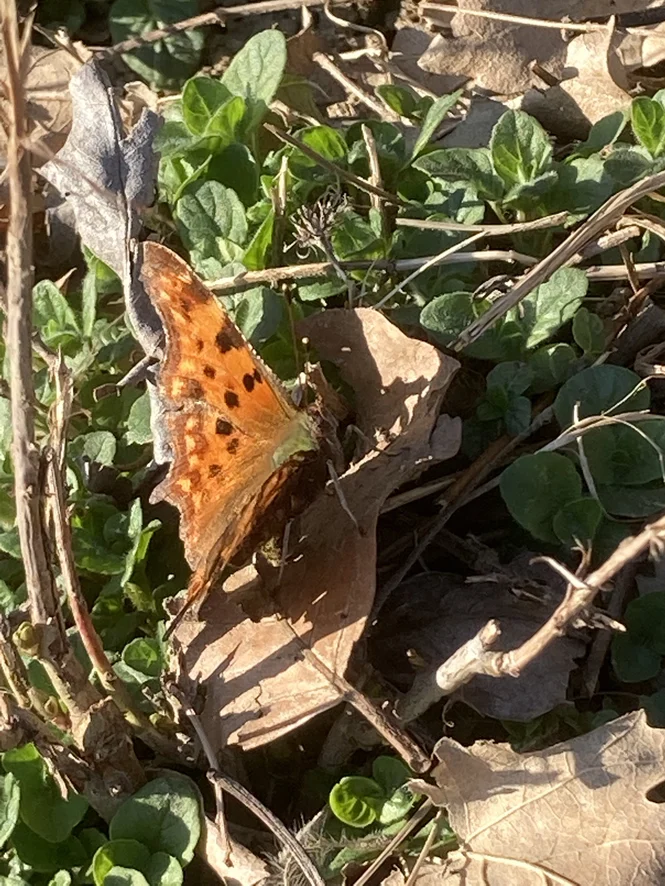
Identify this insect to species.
Polygonia c-album
